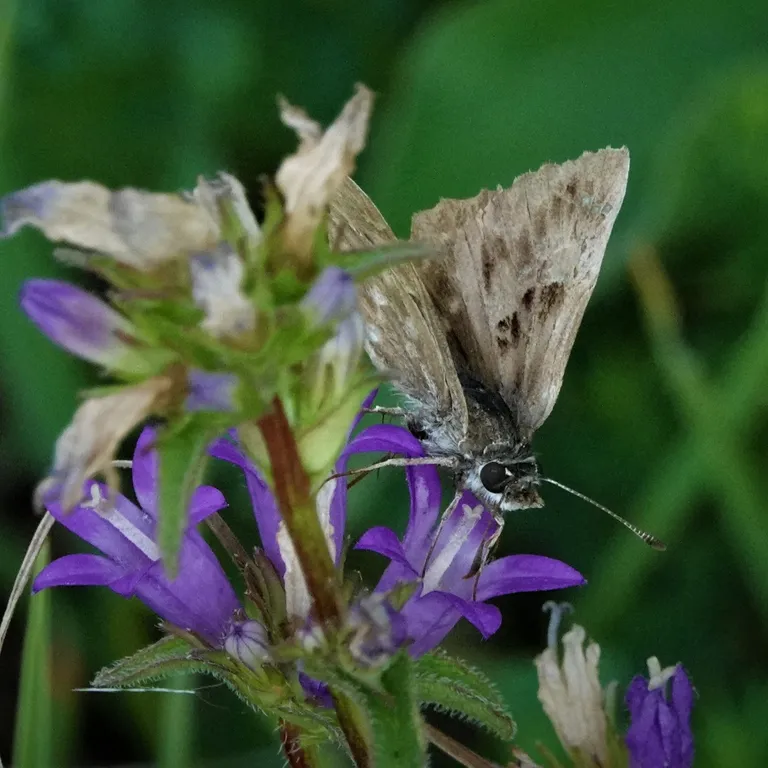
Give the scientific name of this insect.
Carcharodus alceae
